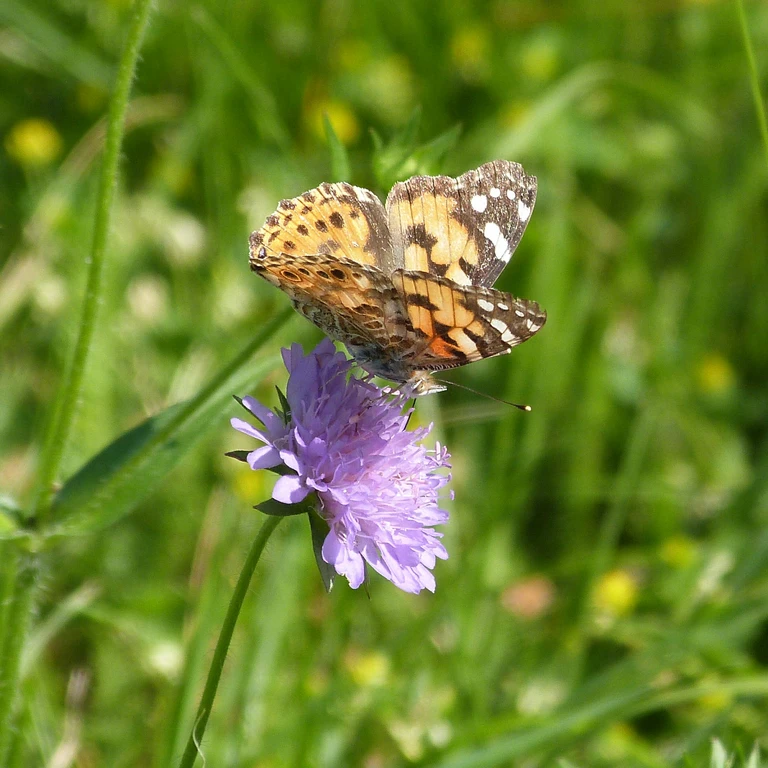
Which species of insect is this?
Vanessa cardui
